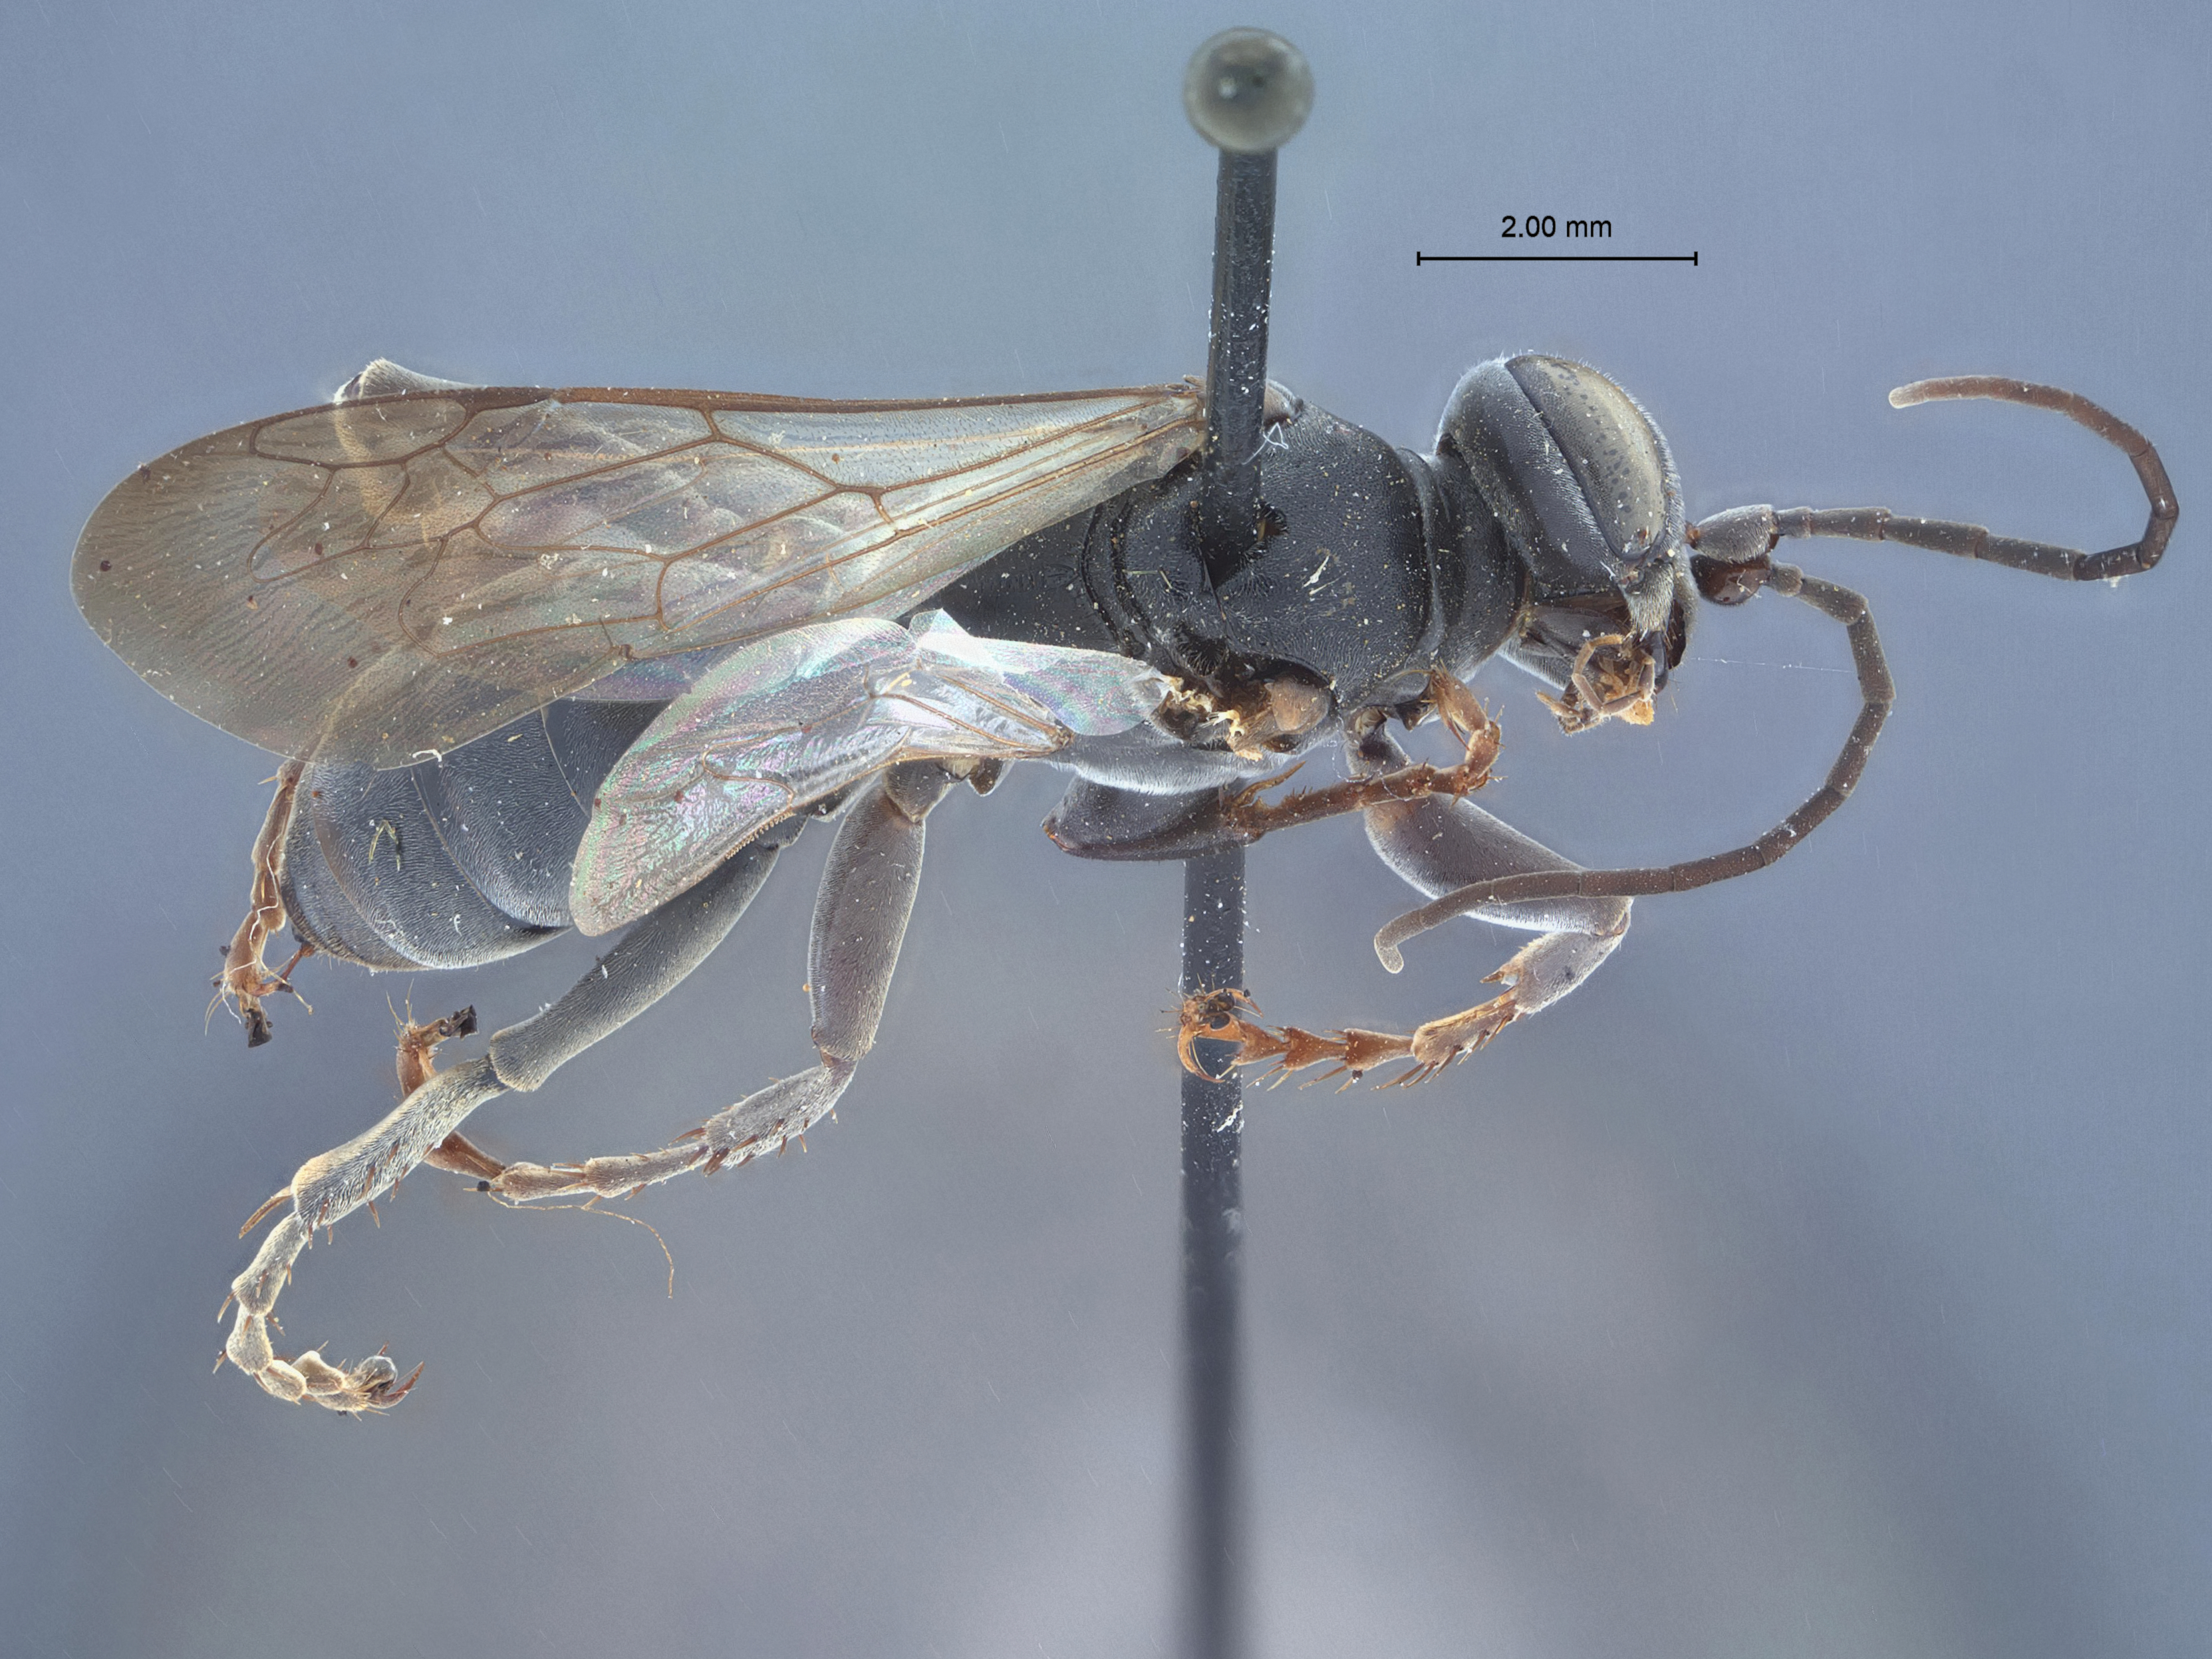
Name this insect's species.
Larropsis filicornis
